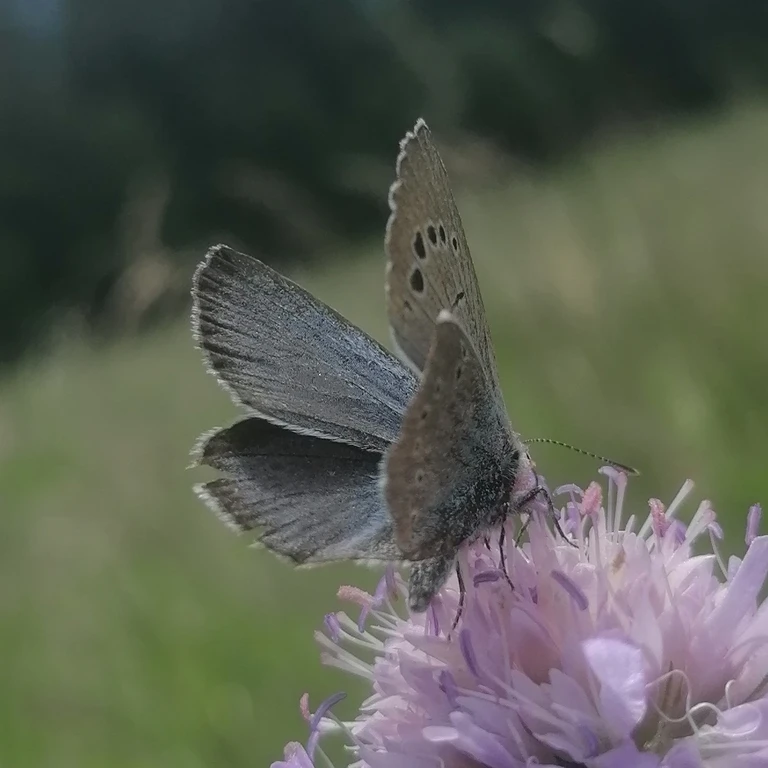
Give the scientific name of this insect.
Glaucopsyche alexis
